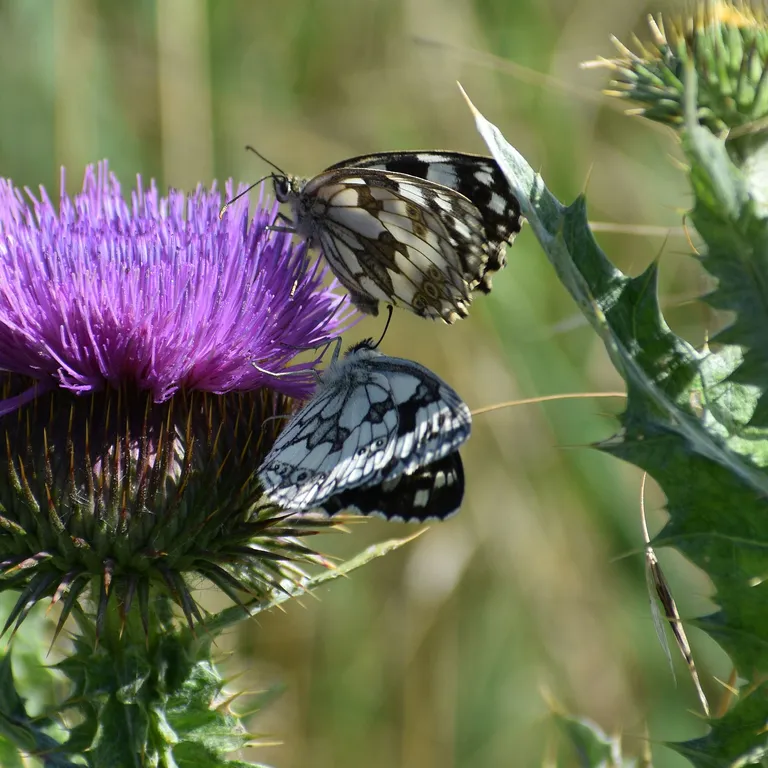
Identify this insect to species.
Melanargia galathea
